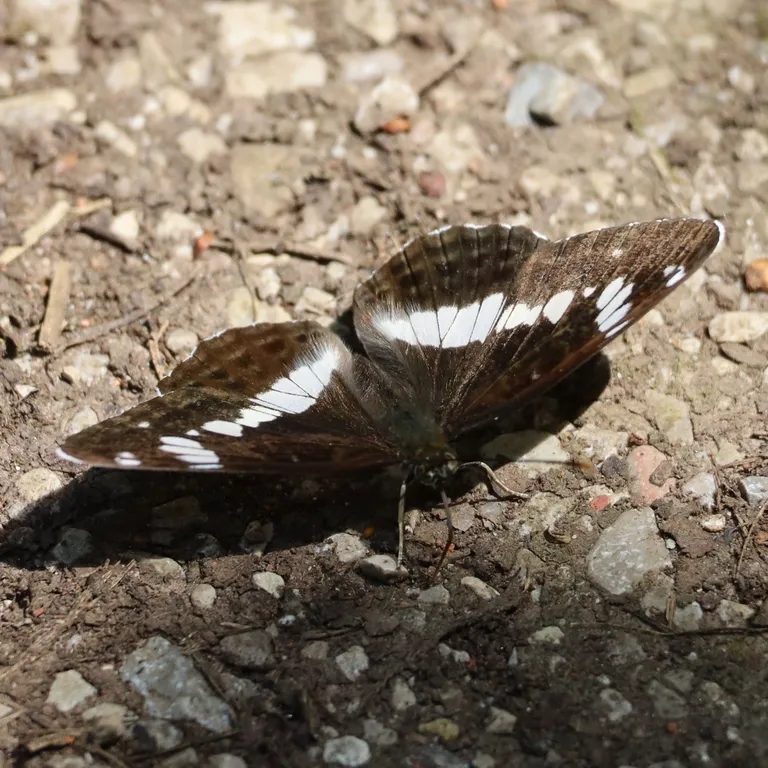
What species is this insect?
Limenitis camilla (also Ladoga camilla)
